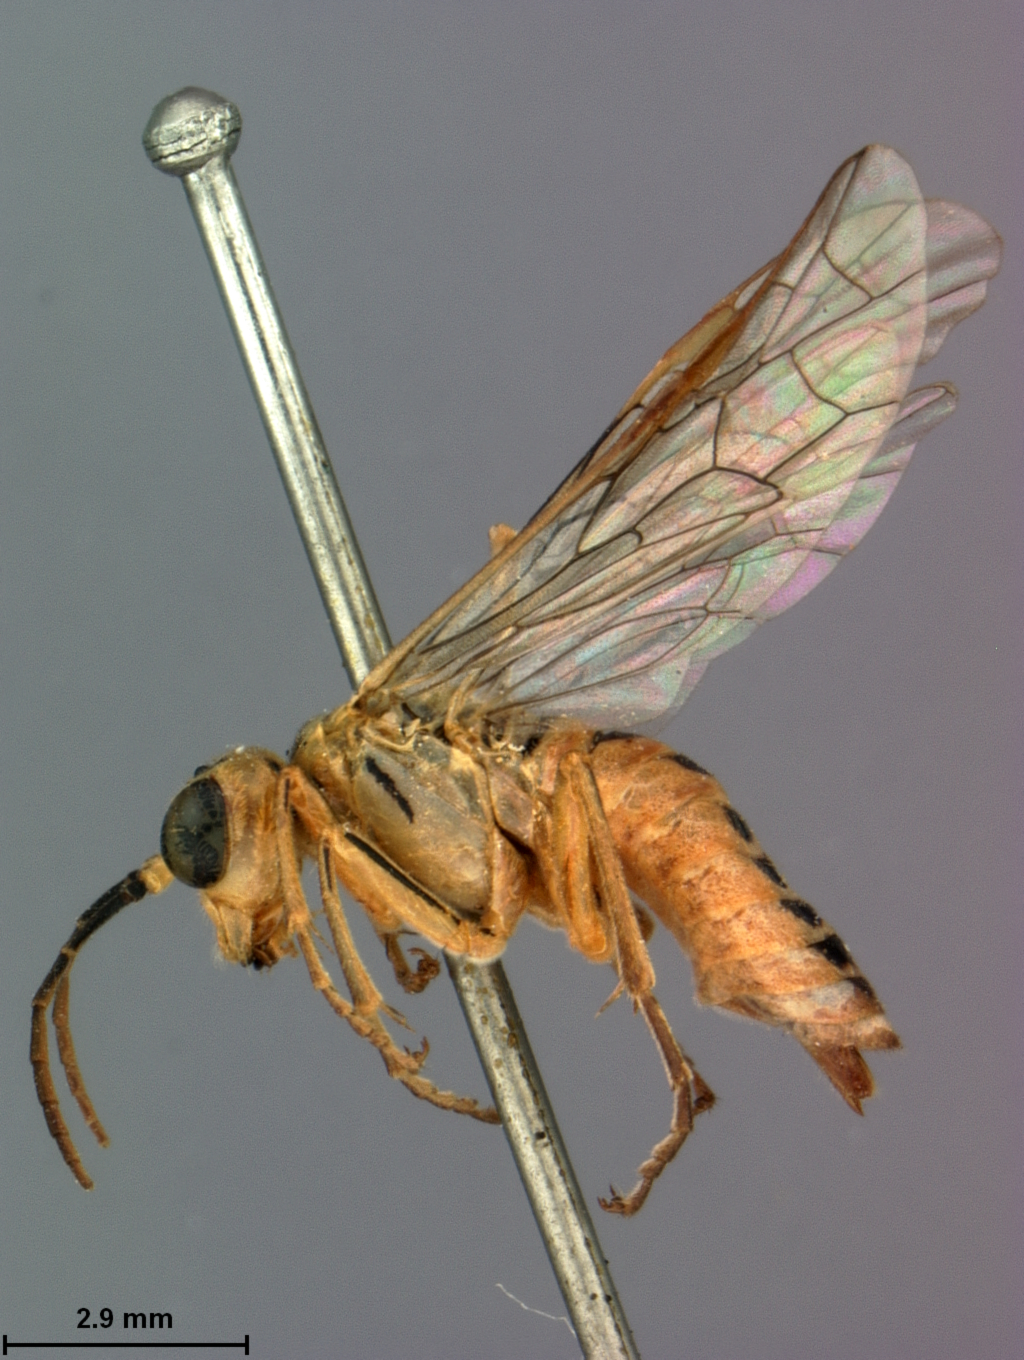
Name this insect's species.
Tenthredella niapa
